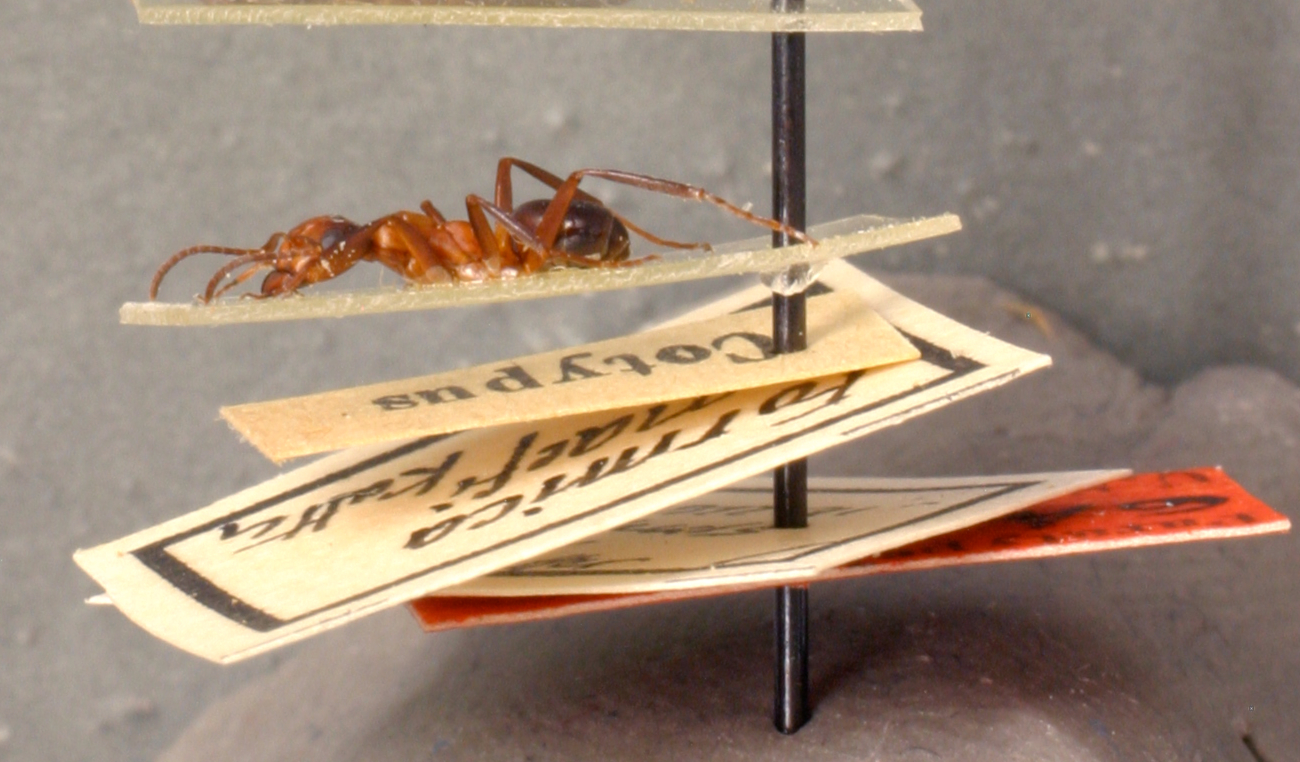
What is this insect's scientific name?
Formica naefi
